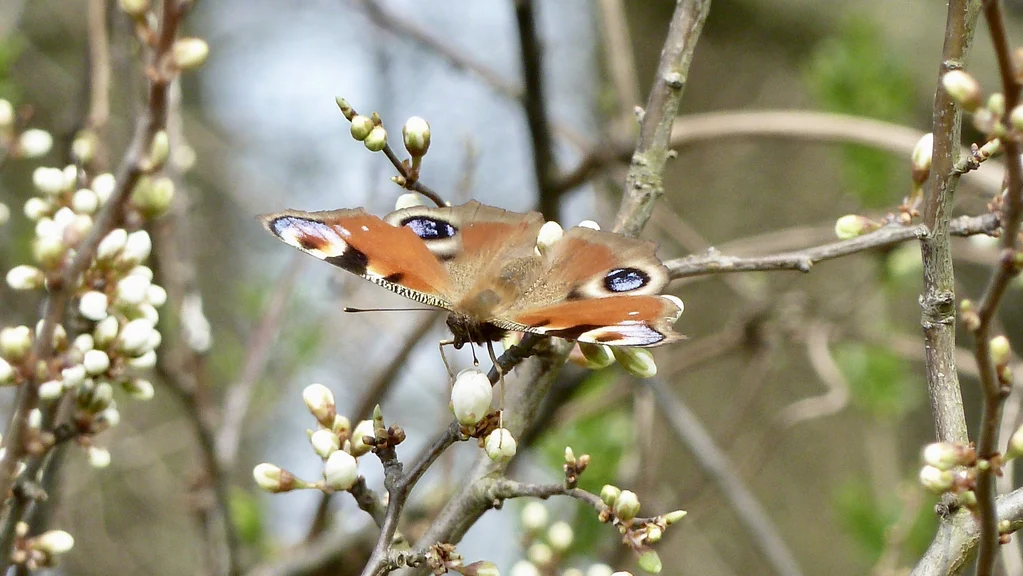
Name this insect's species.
Aglais io
